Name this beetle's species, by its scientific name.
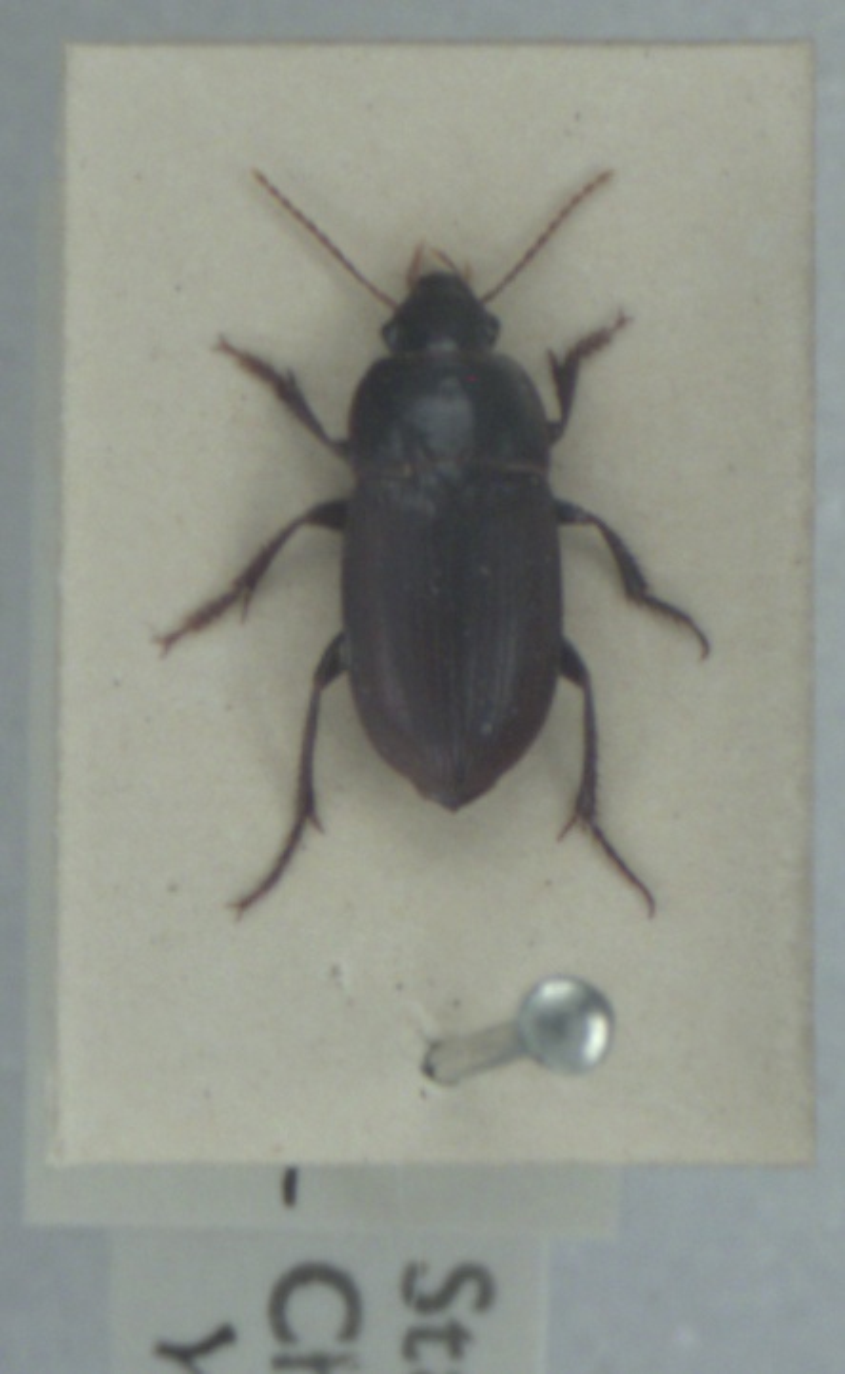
Harpalus servus
